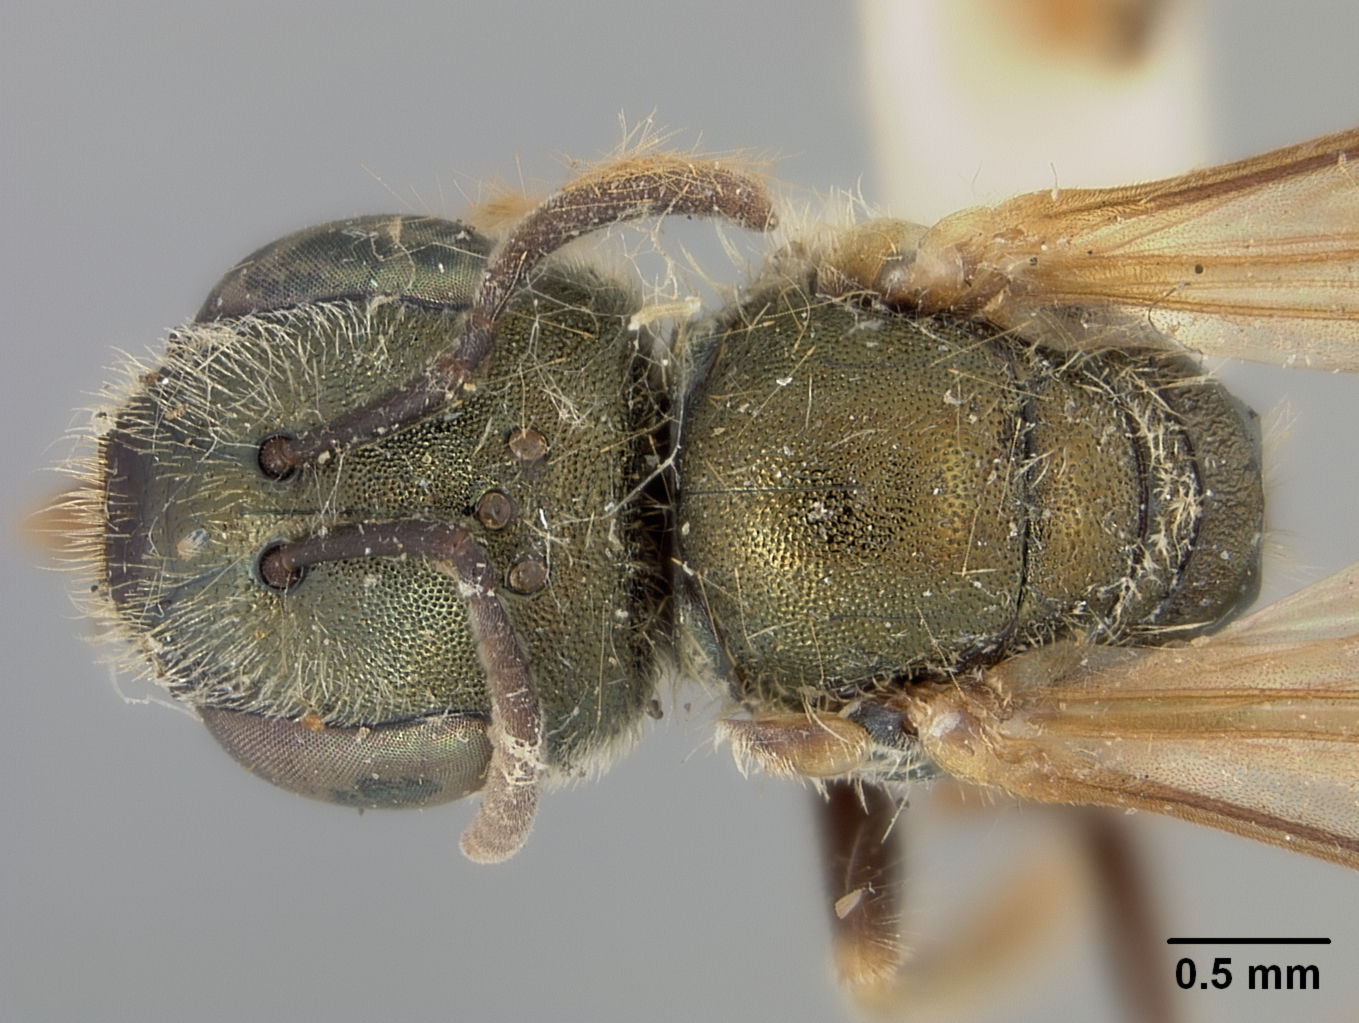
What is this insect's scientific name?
Halictus nikkoensis
